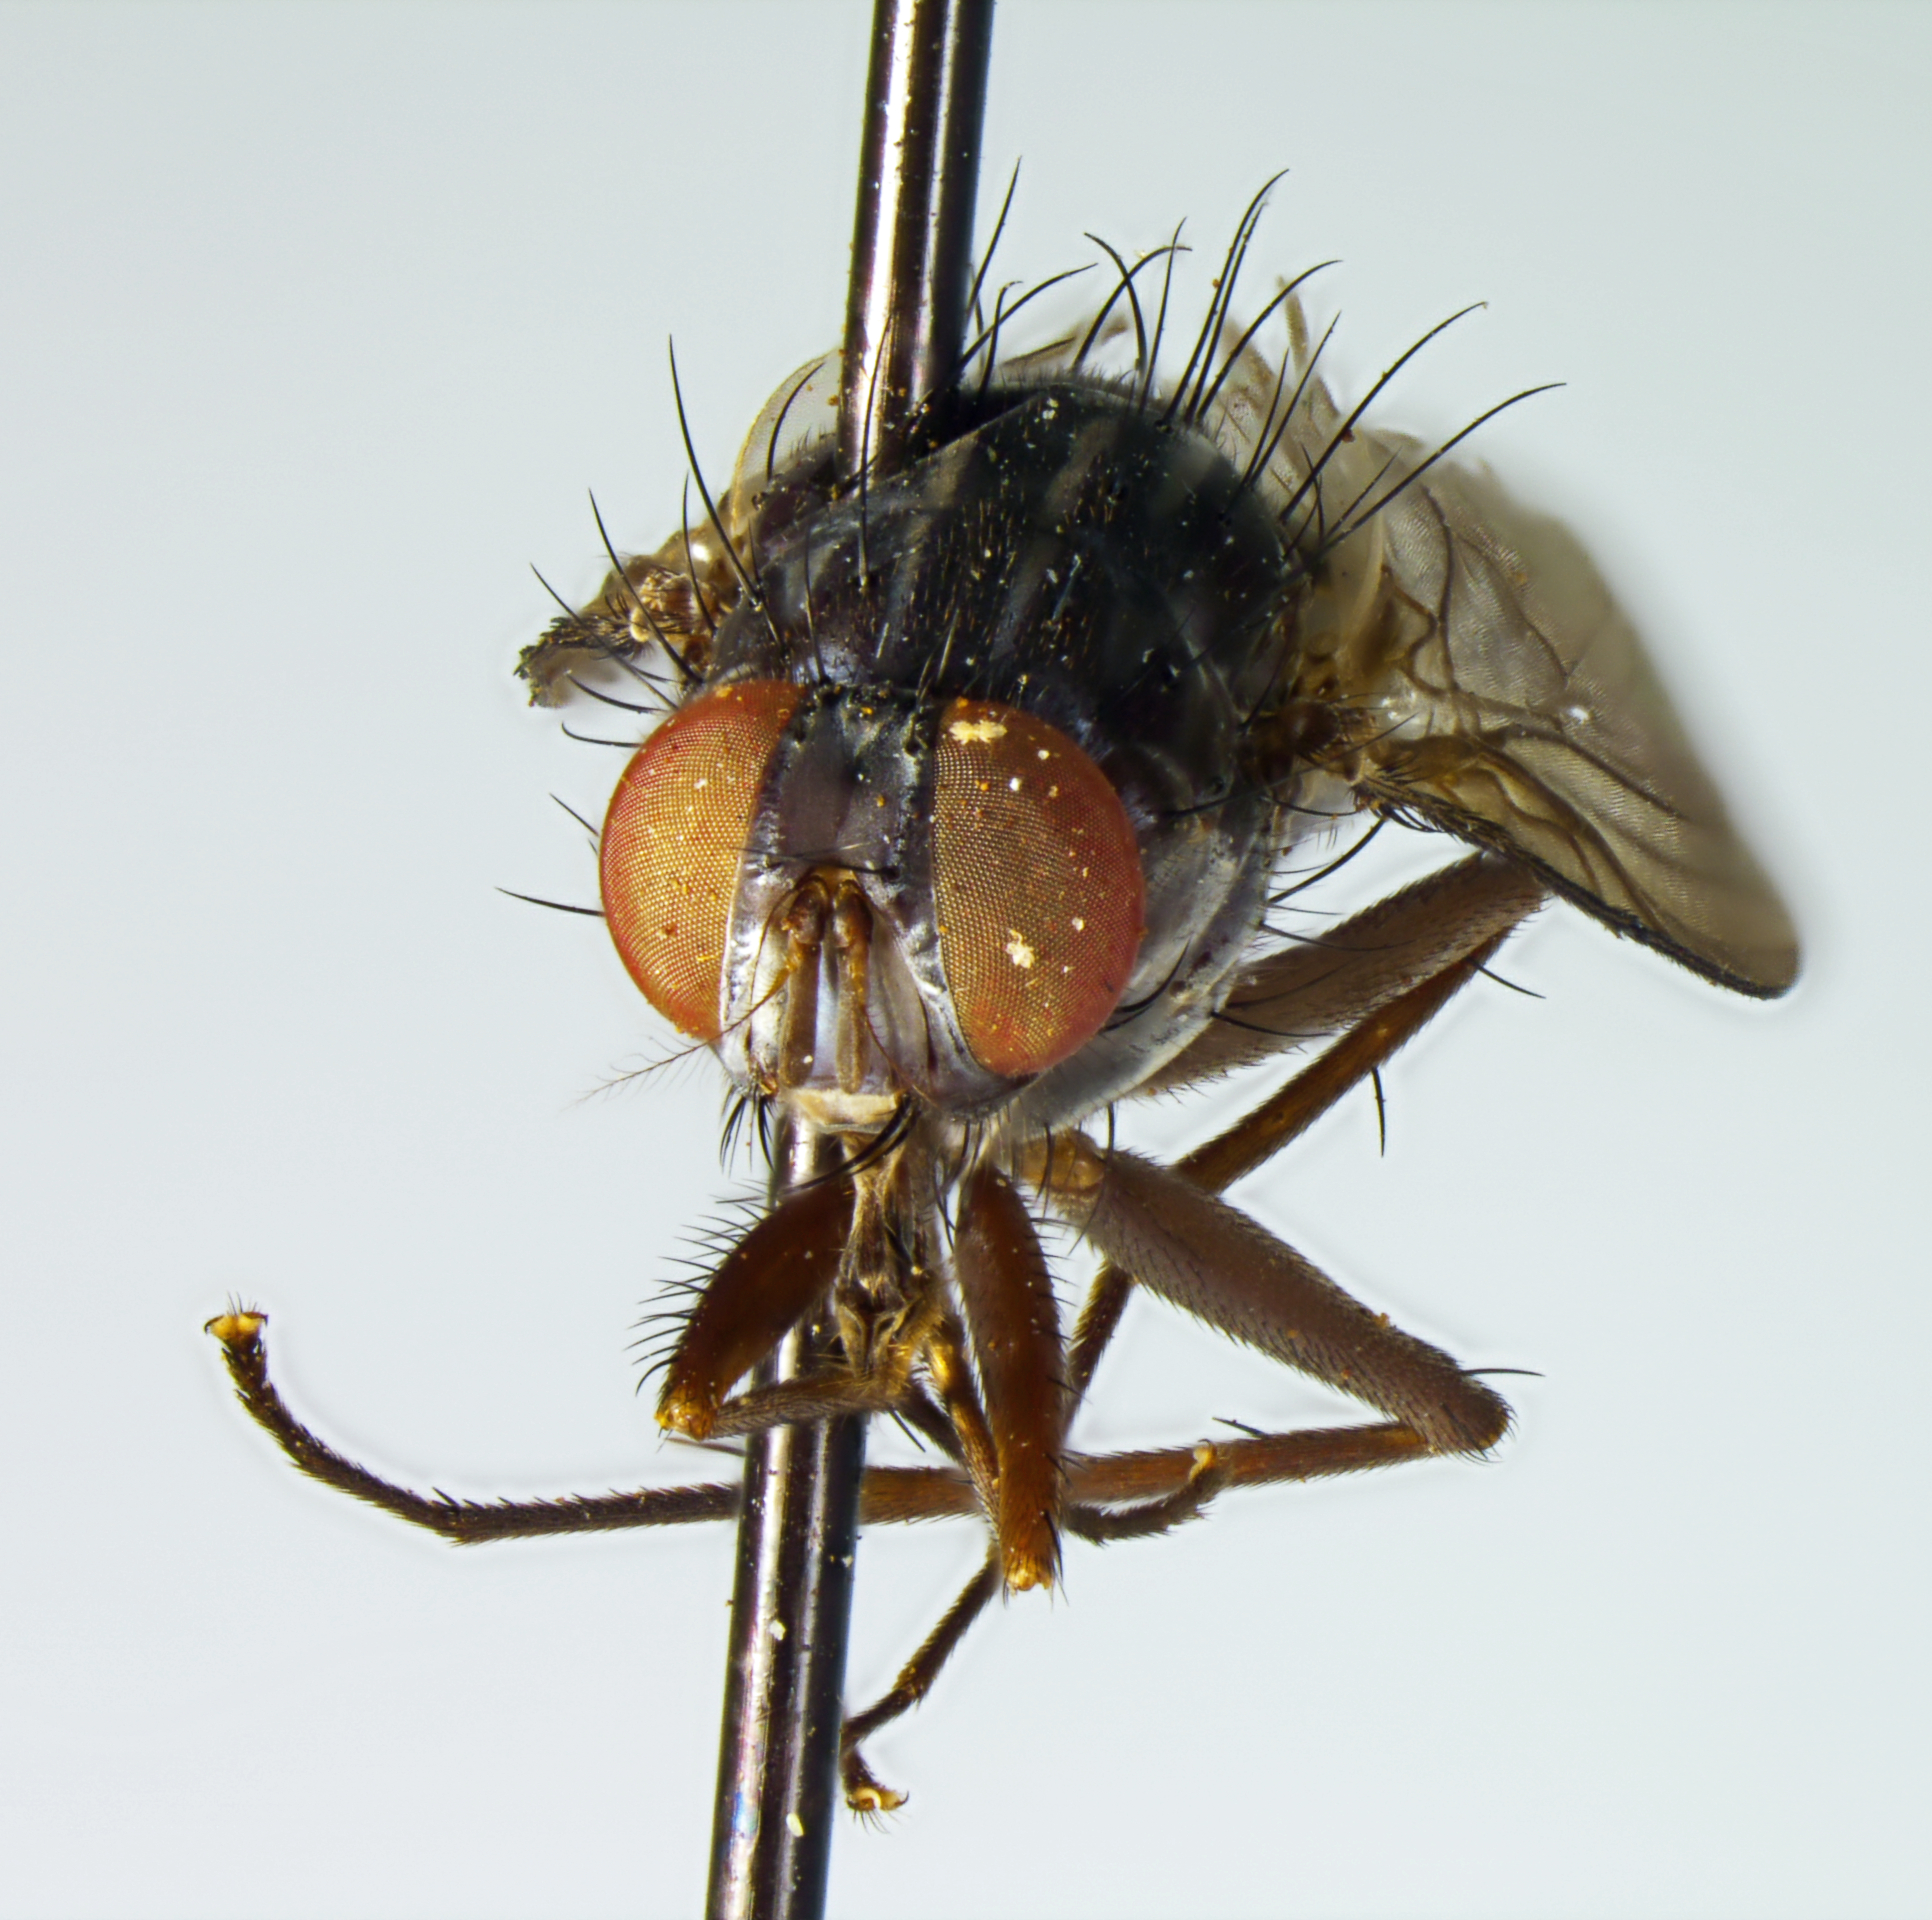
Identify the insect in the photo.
Airalips differentia (also Xenothoracohaeta prima)
